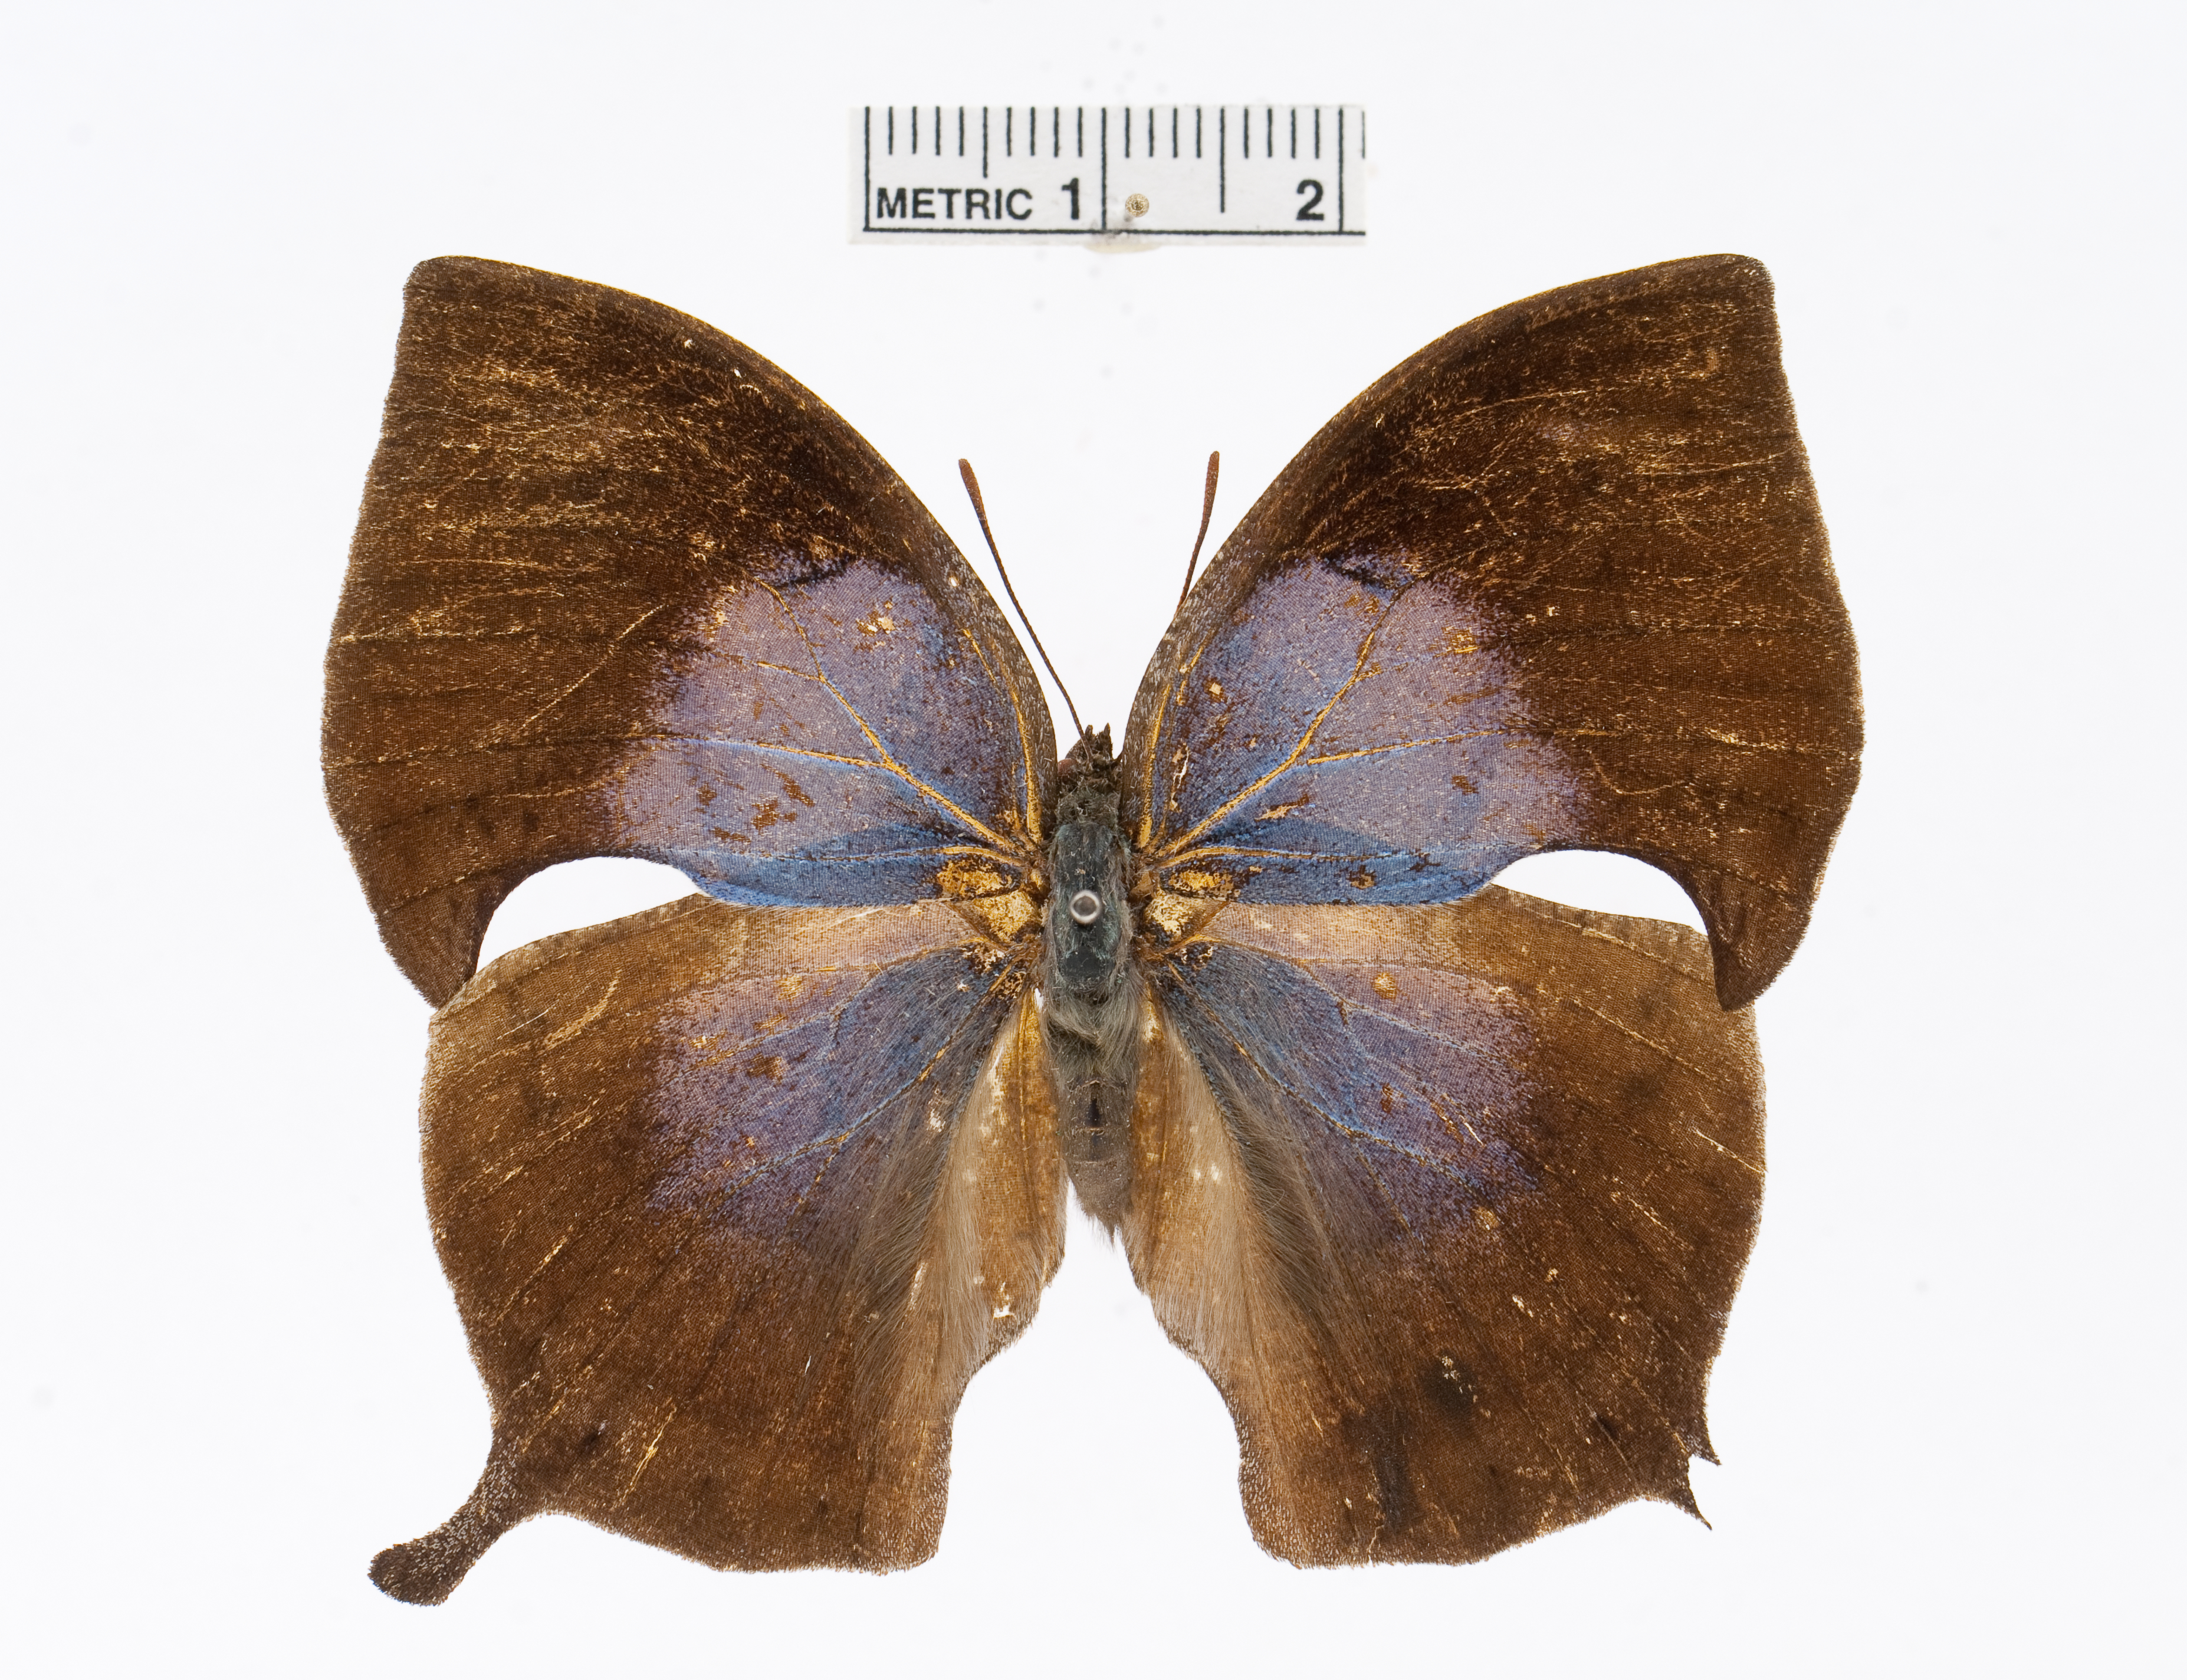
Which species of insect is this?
Memphis lyceus
